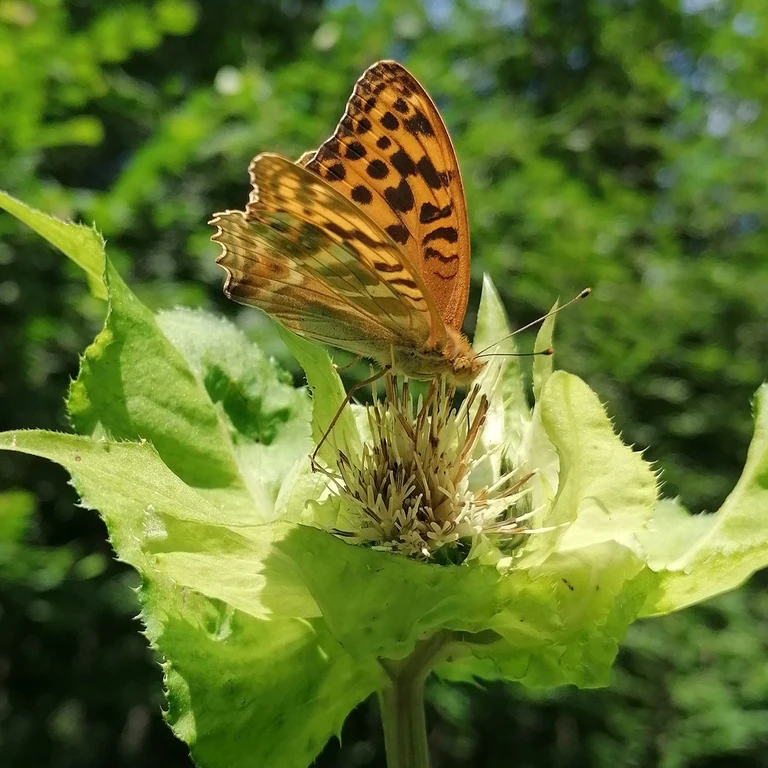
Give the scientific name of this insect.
Argynnis paphia
